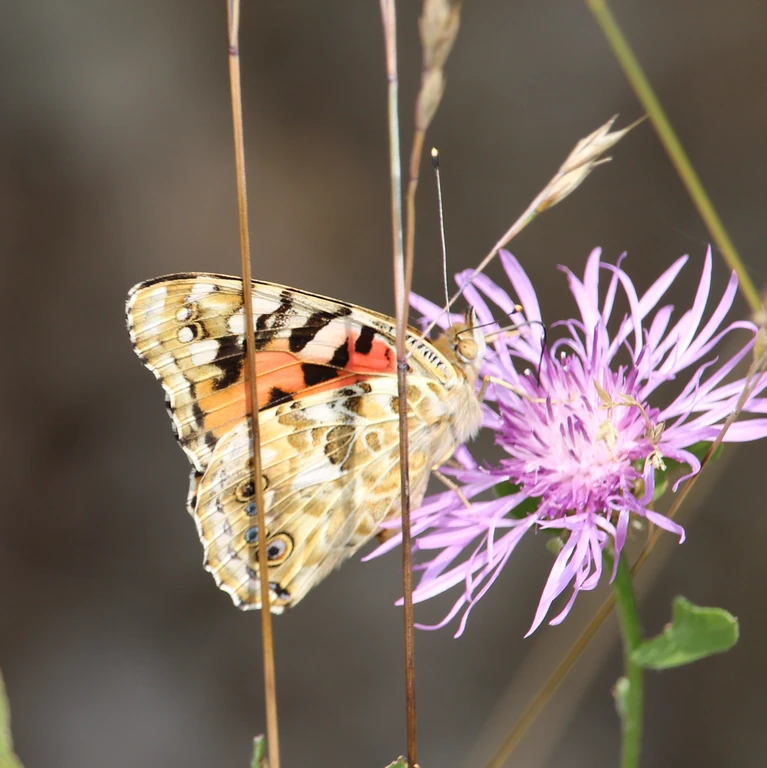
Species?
Vanessa cardui
